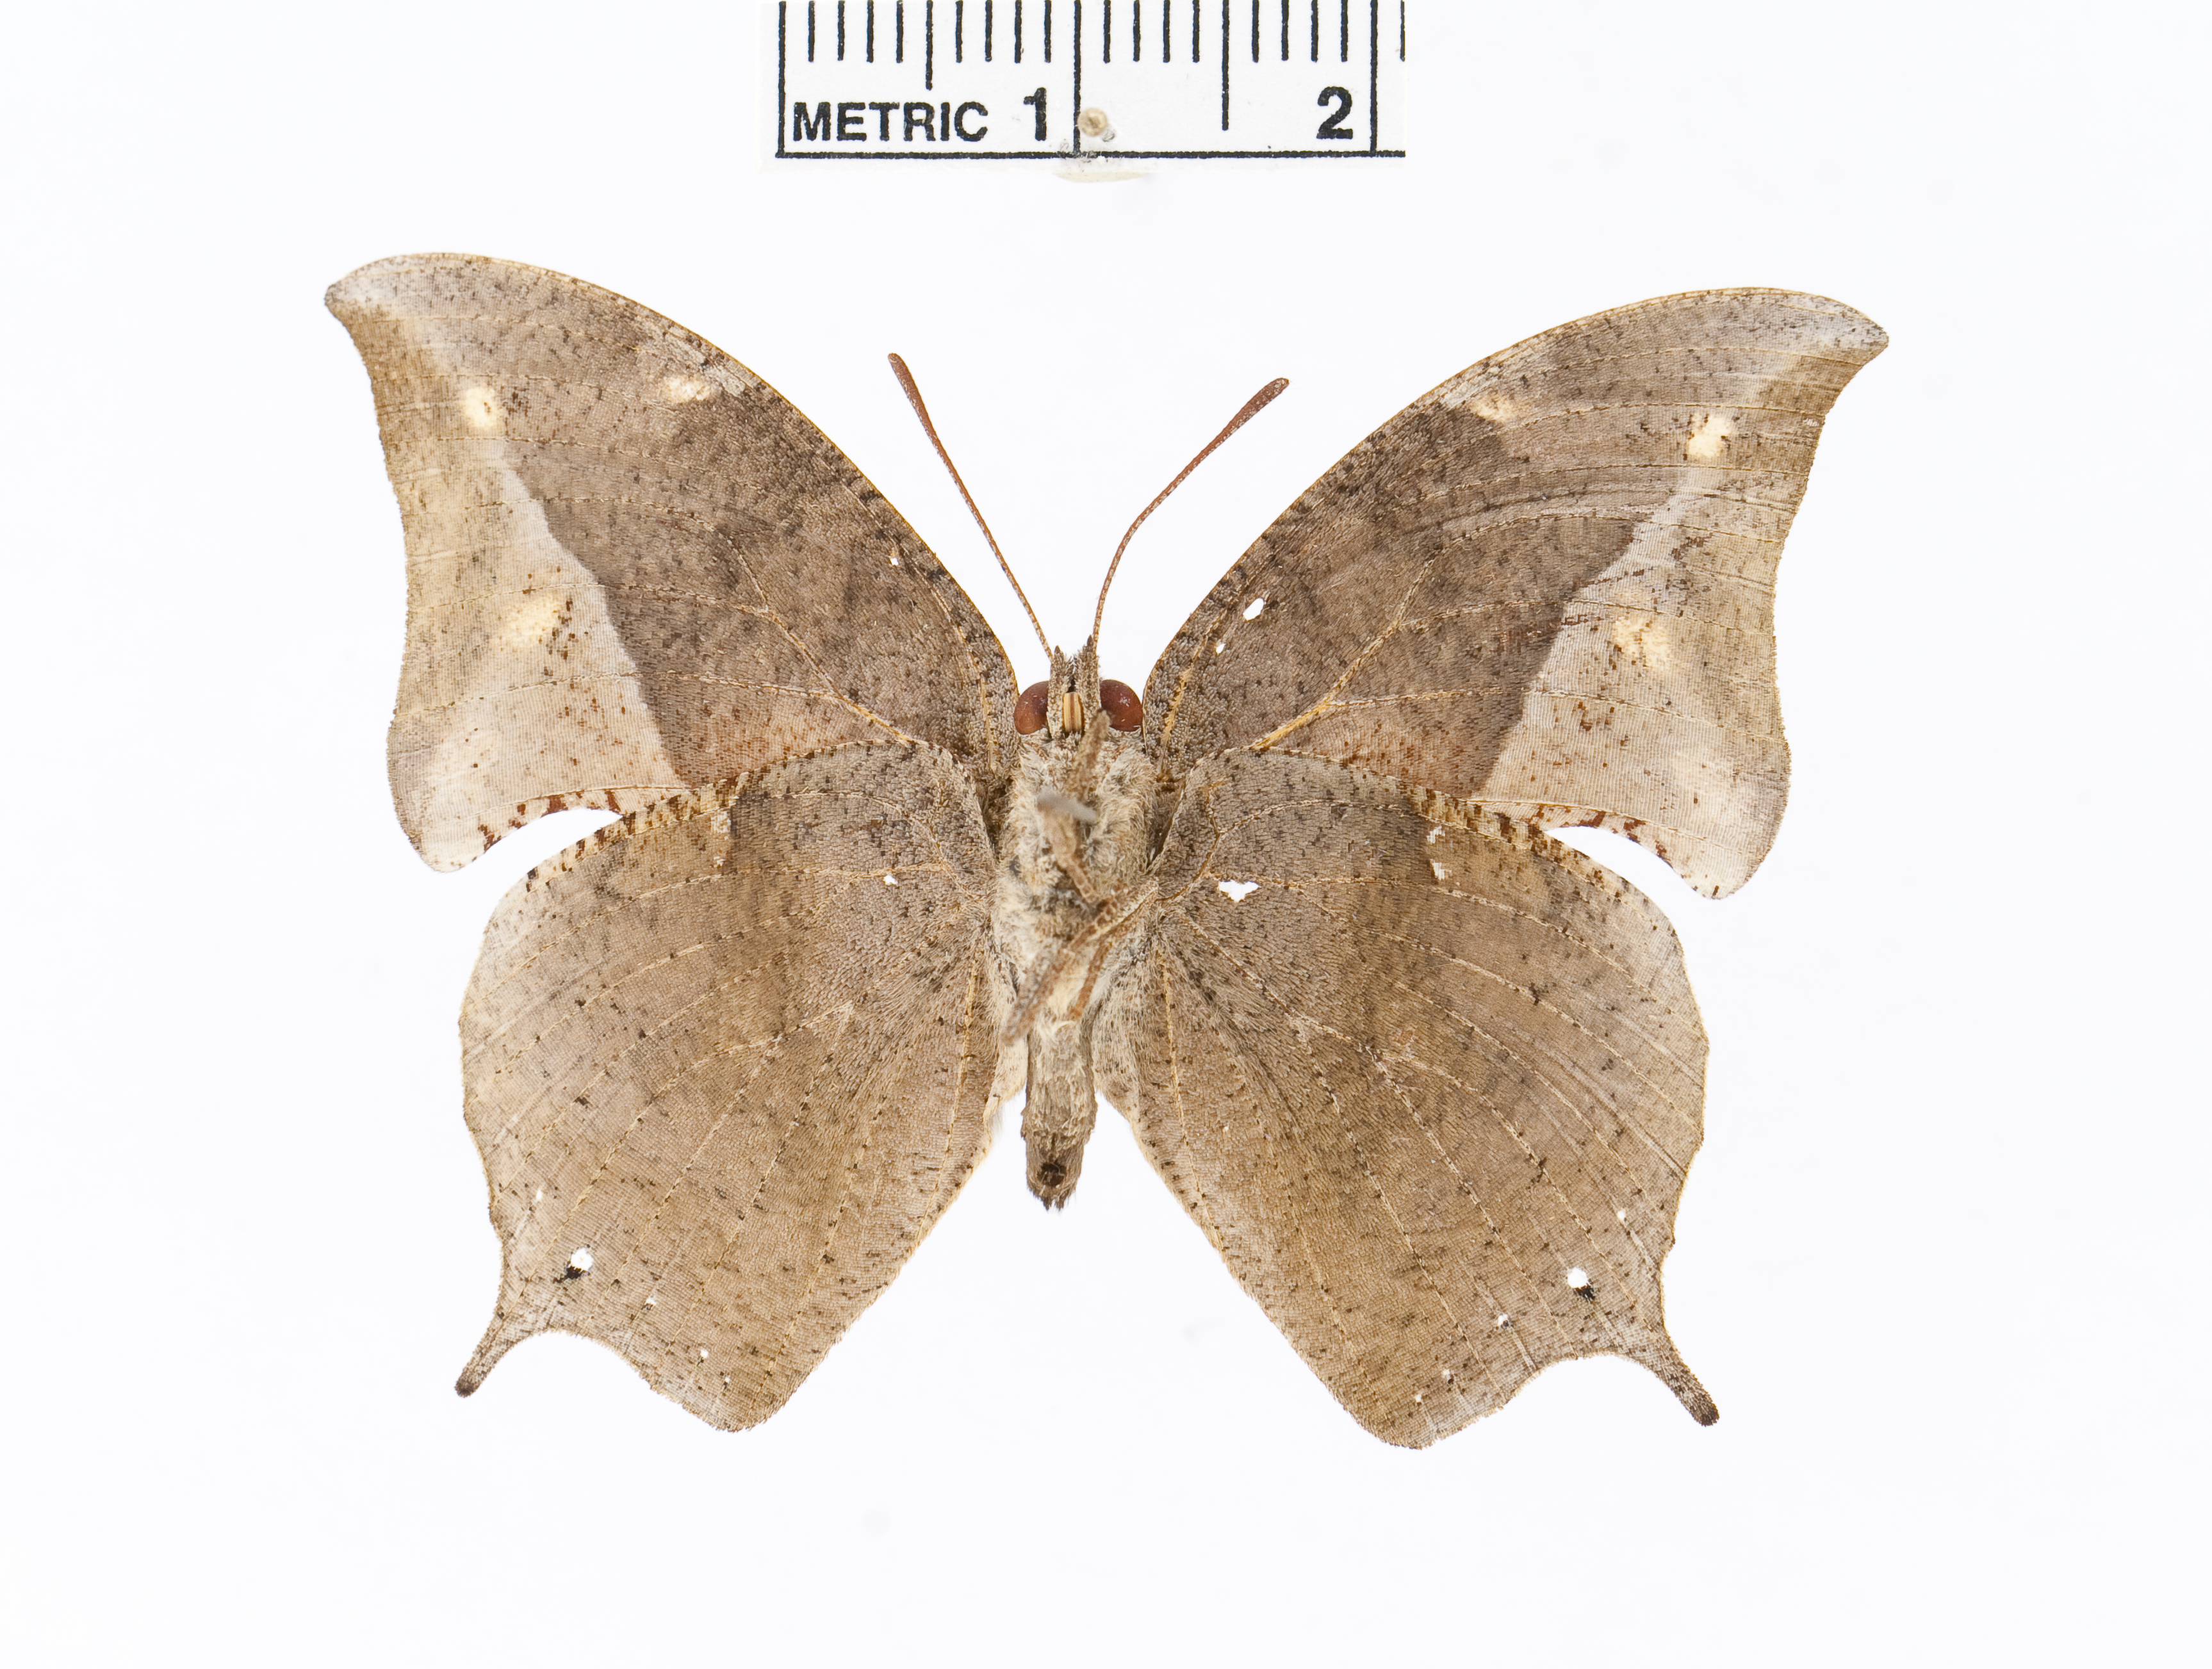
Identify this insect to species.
Memphis appias
